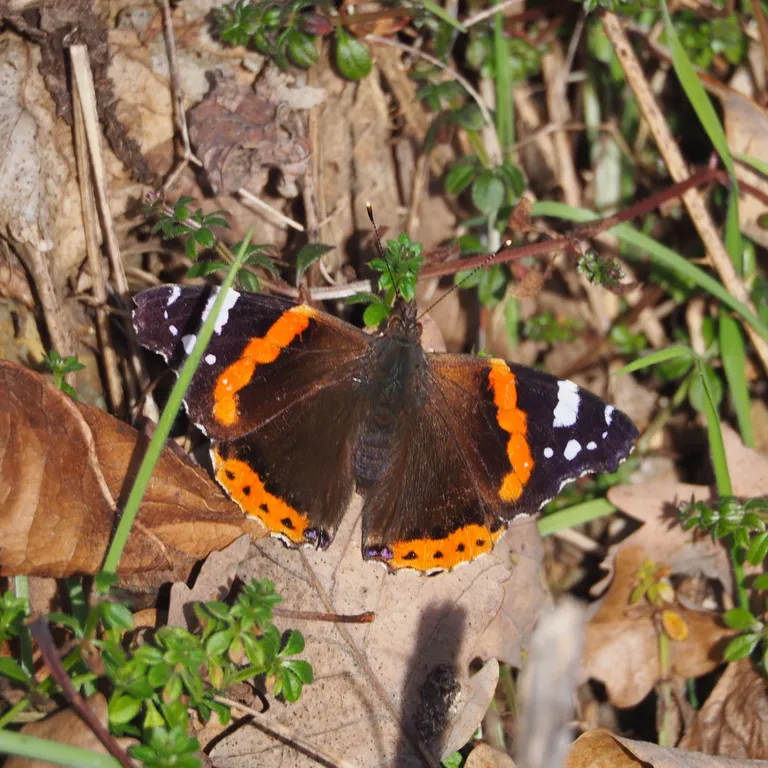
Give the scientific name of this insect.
Vanessa atalanta
